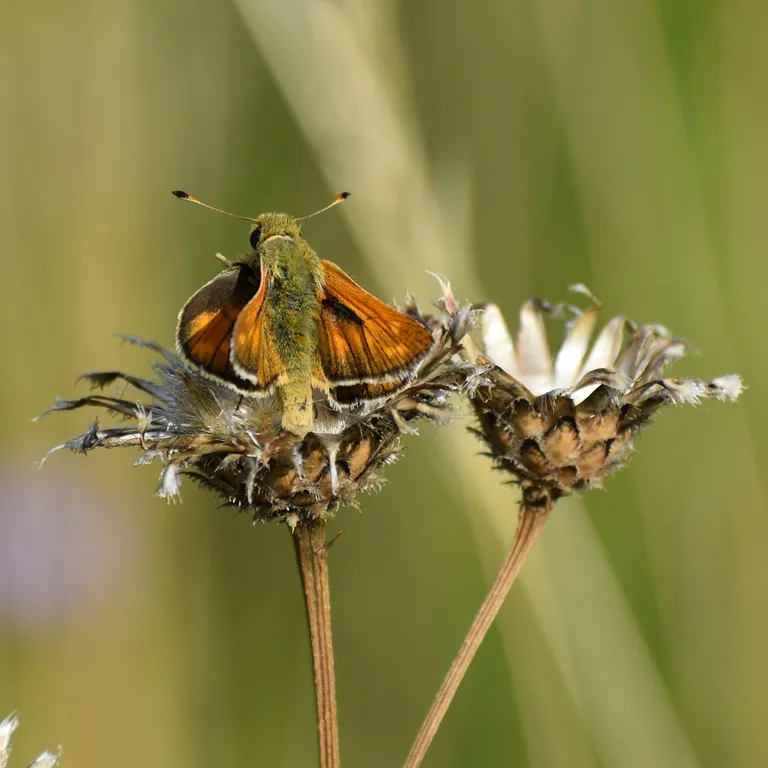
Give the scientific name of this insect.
Hesperia comma
